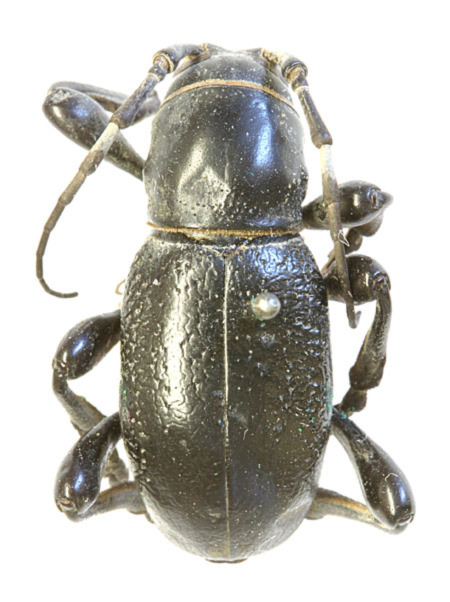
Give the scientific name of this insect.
Moneilema solida (also Moneilema armatum)
